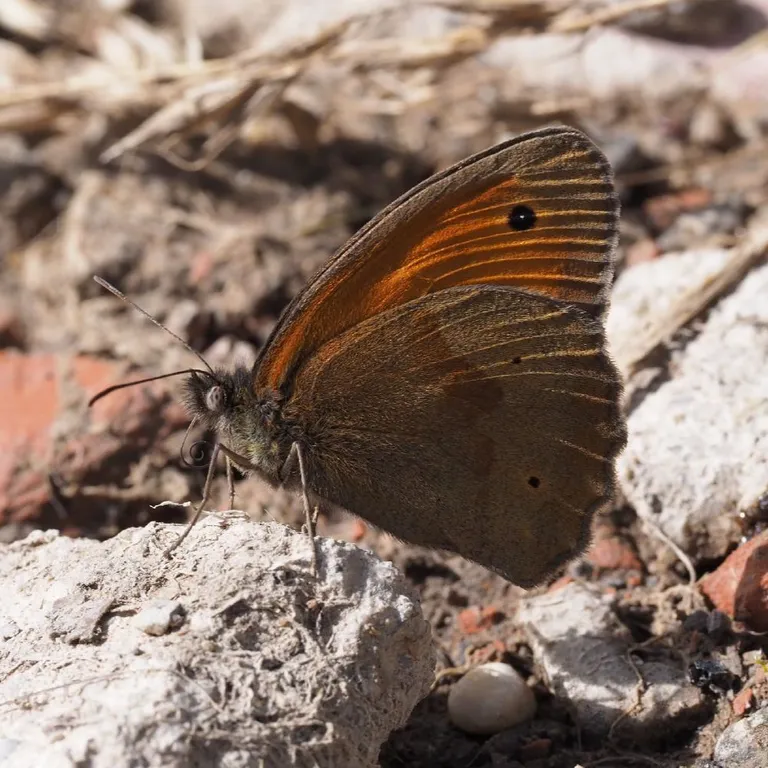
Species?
Maniola jurtina
